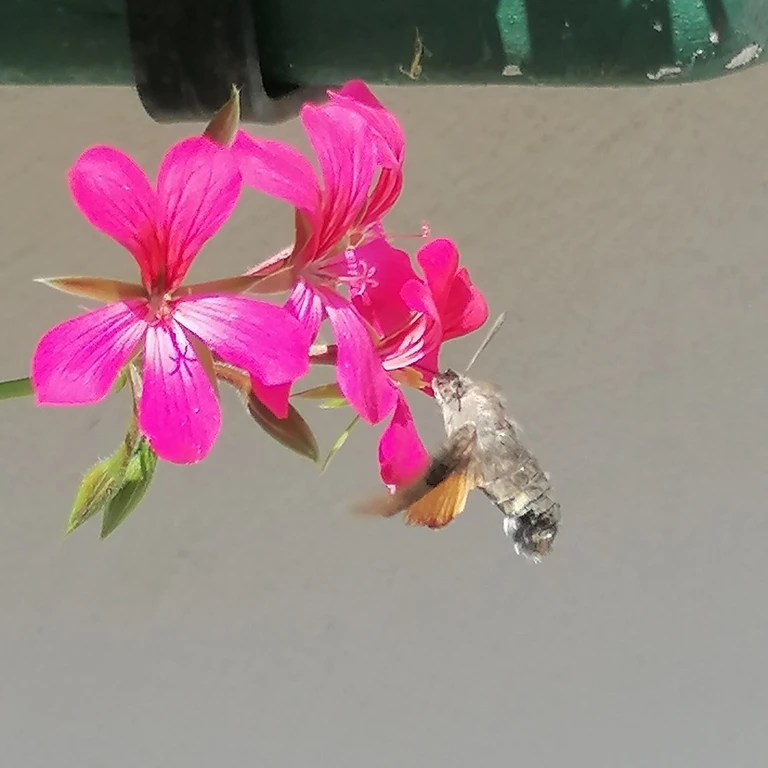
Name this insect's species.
Macroglossum stellatarum
